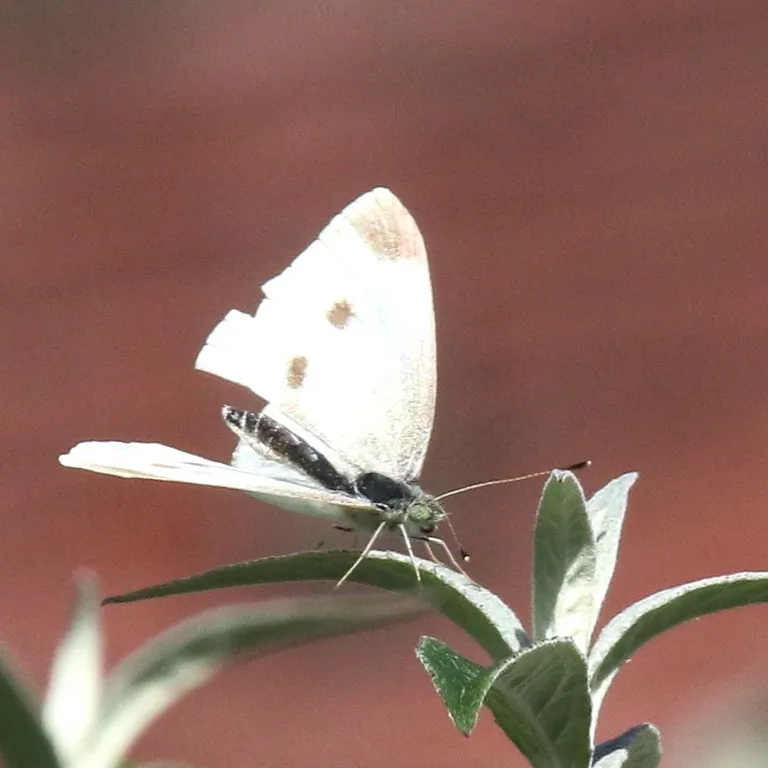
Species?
Pieris rapae
